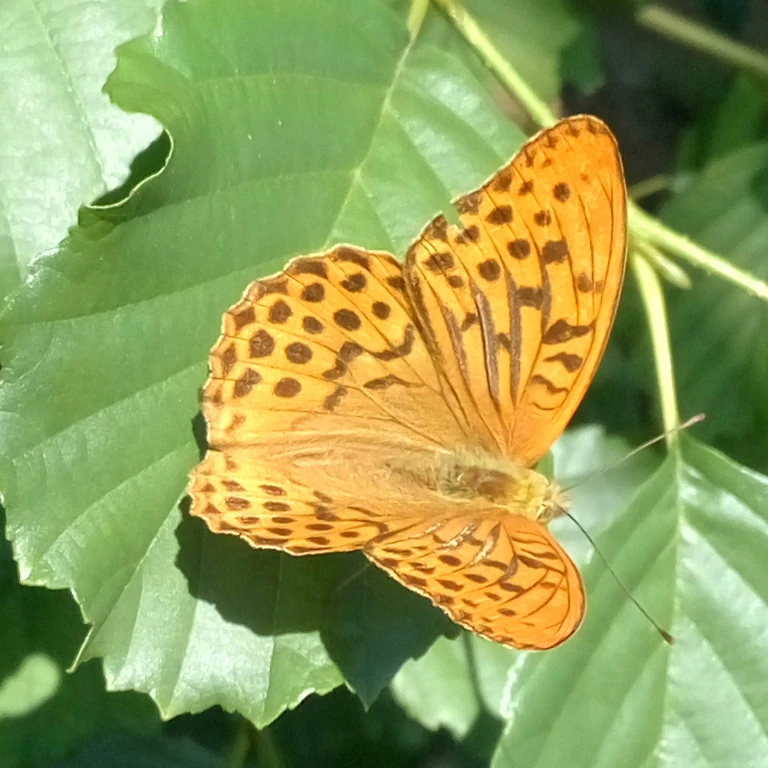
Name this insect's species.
Argynnis paphia
